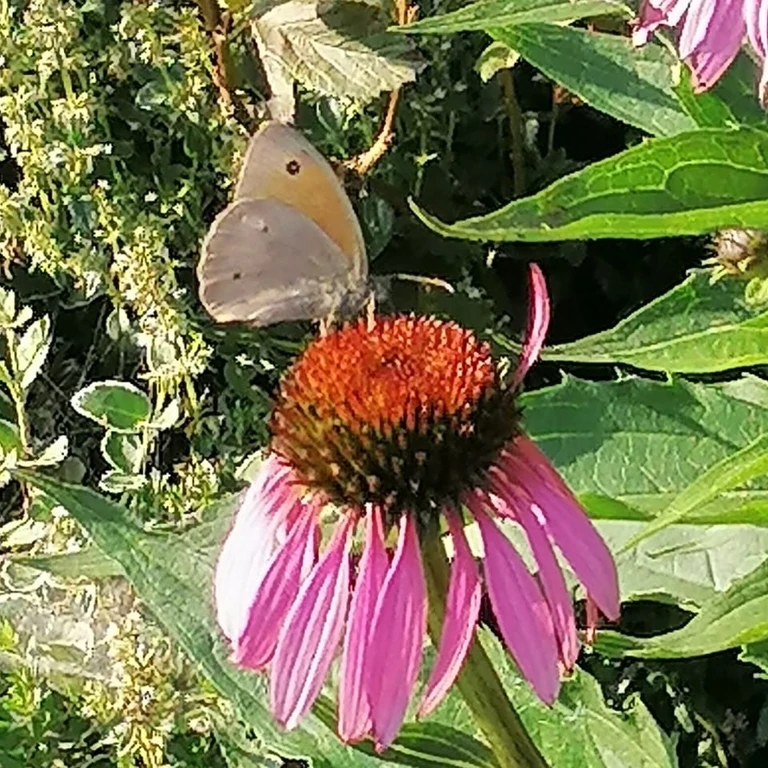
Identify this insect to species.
Maniola jurtina
